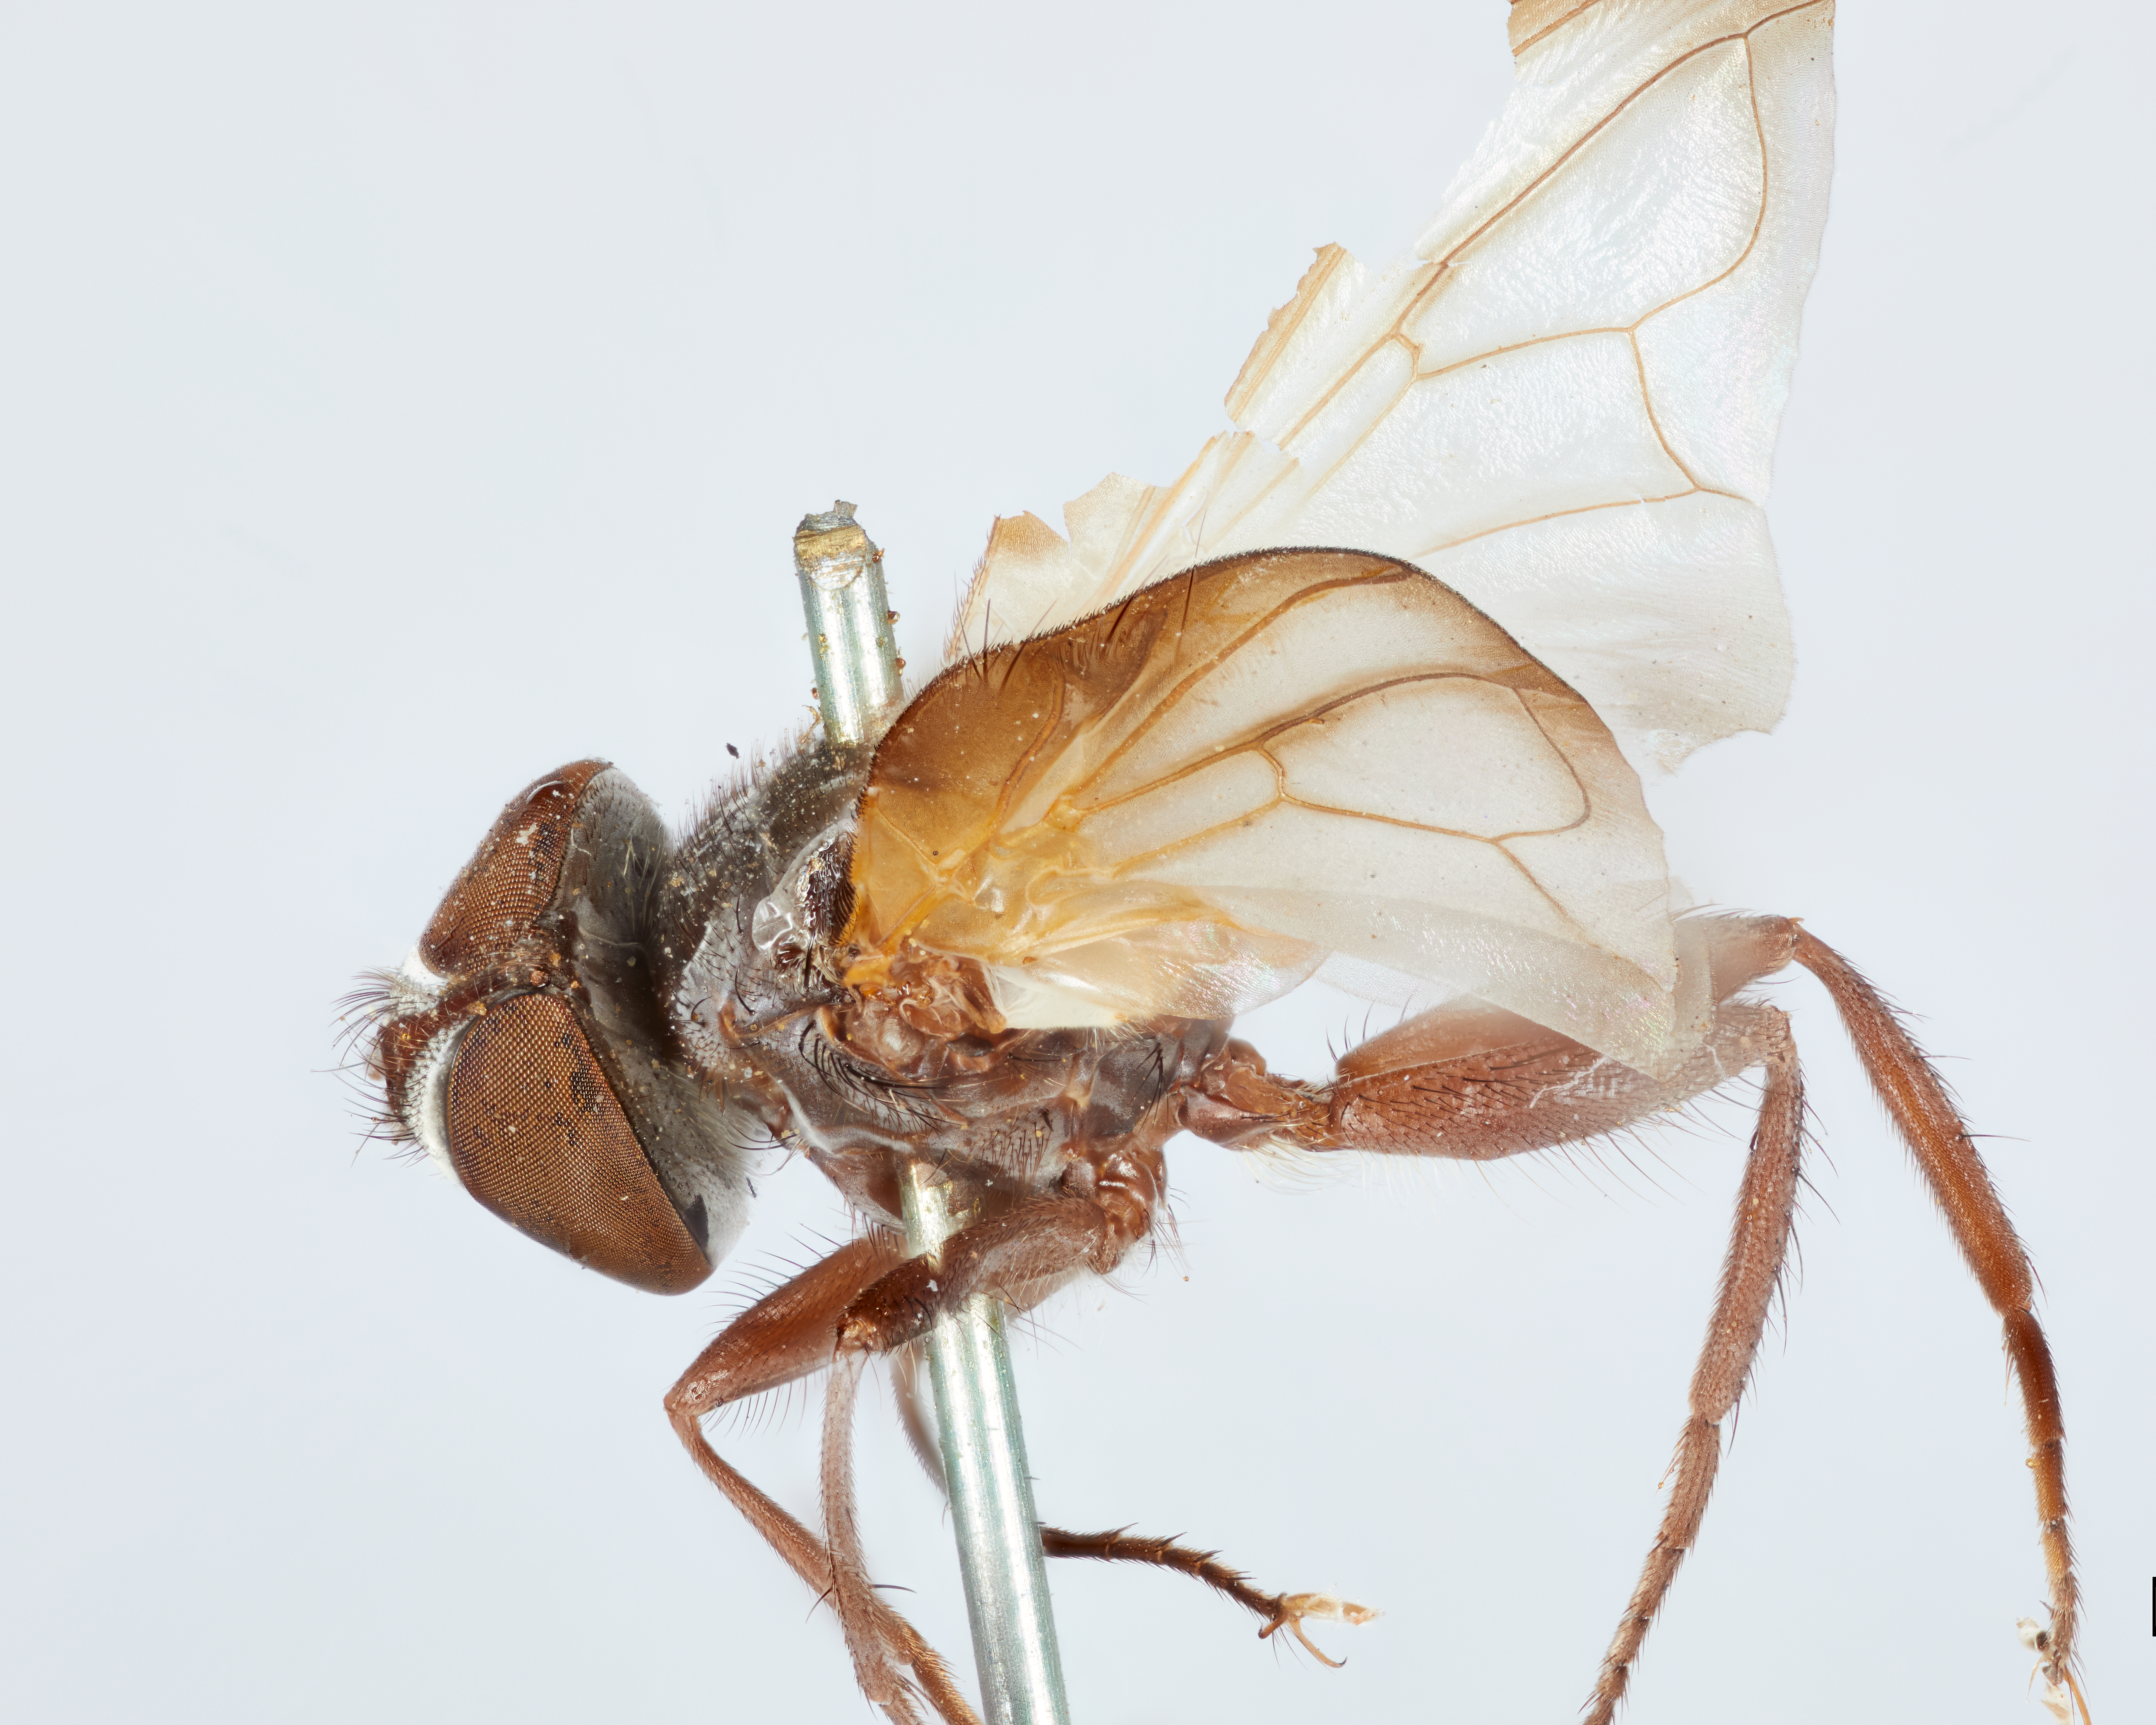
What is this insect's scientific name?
Alophora pulverea
